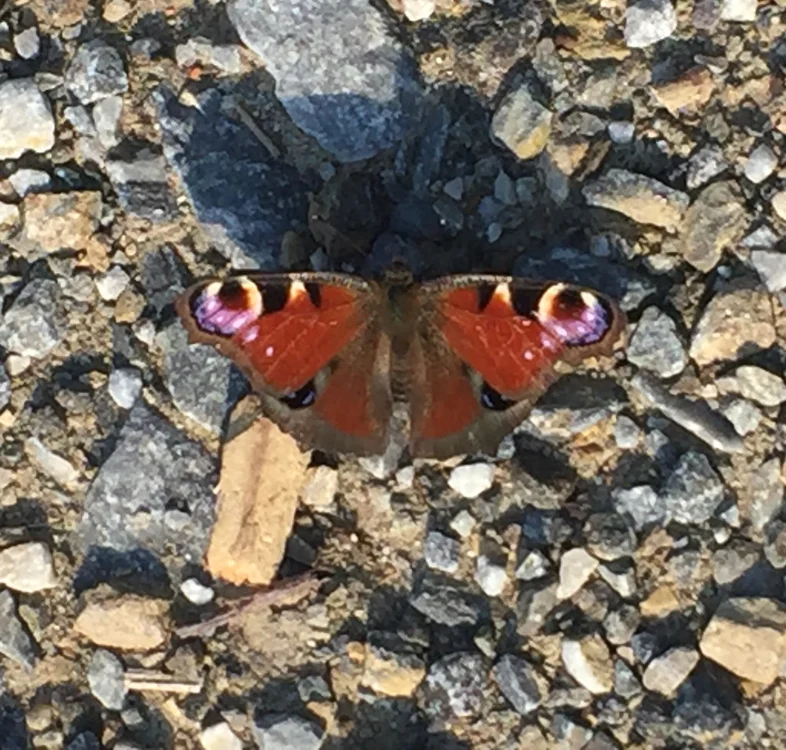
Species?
Aglais io
